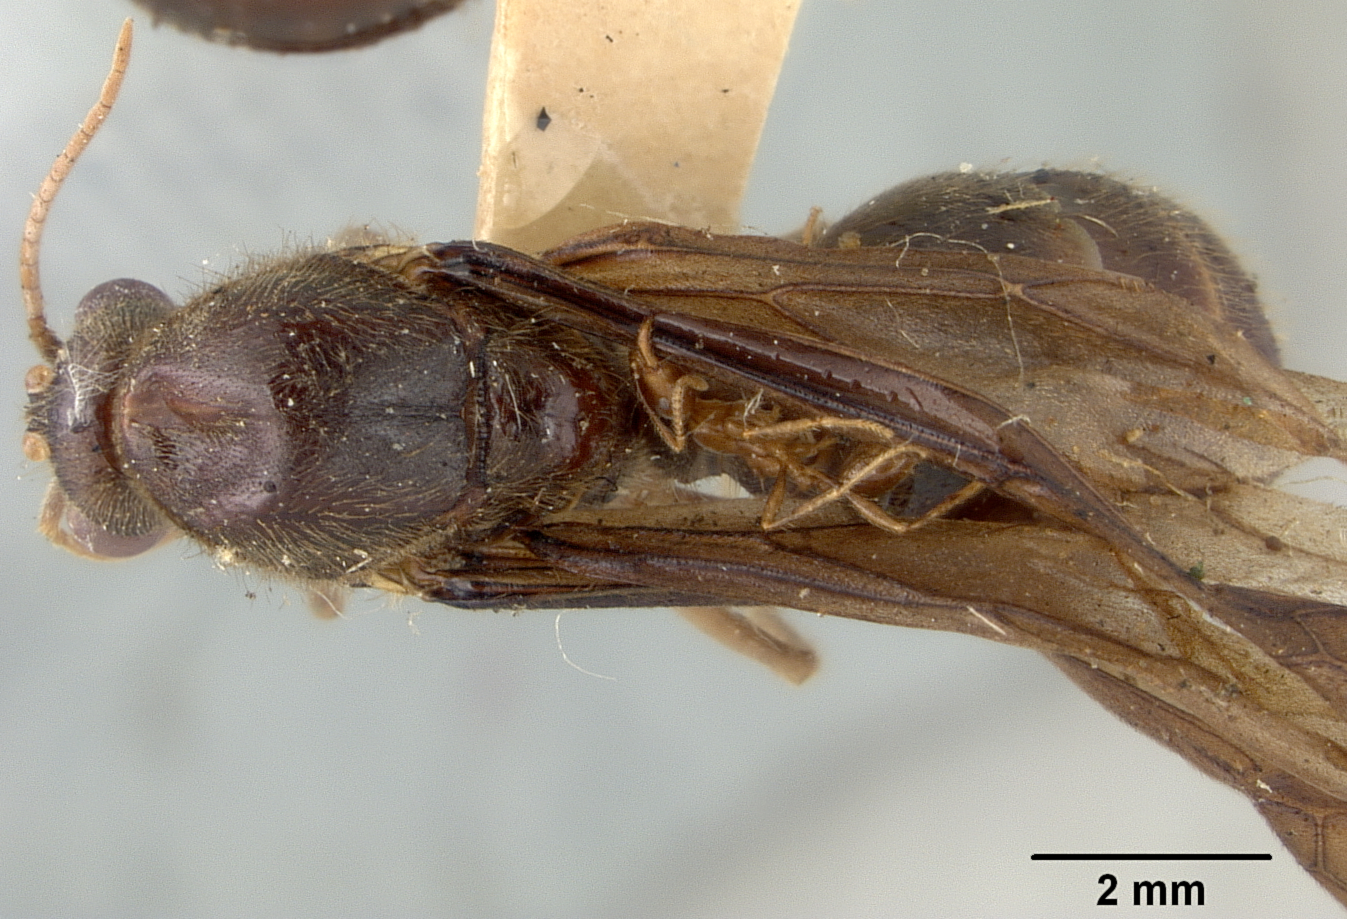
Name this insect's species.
Pheidologeton diversus
